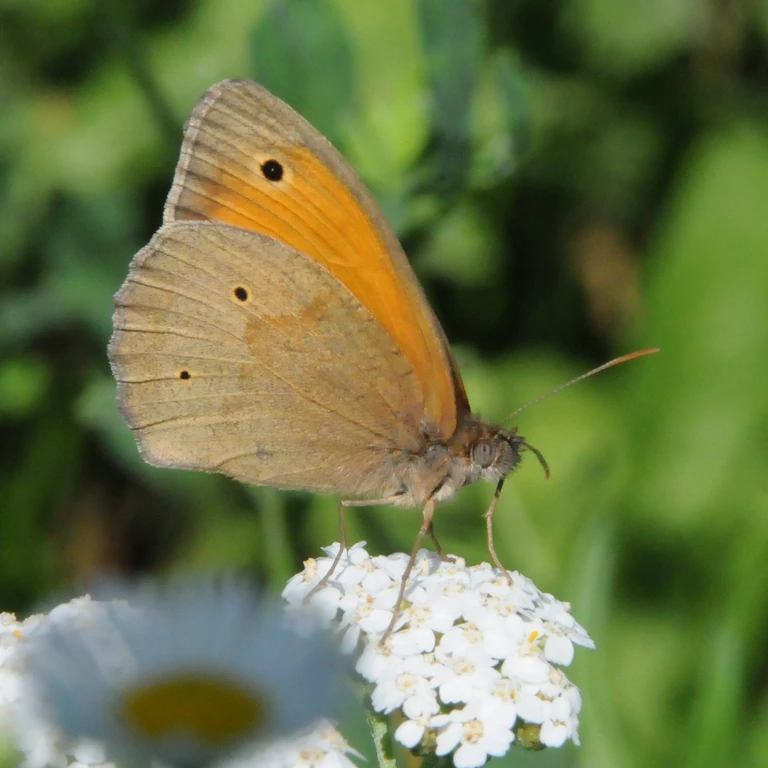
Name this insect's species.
Maniola jurtina
